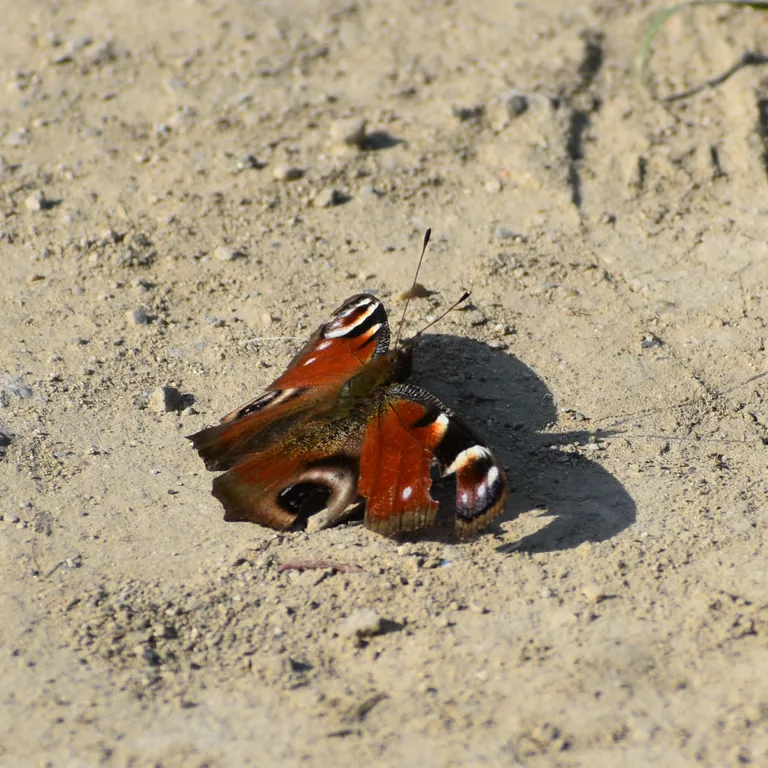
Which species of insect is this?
Aglais io
